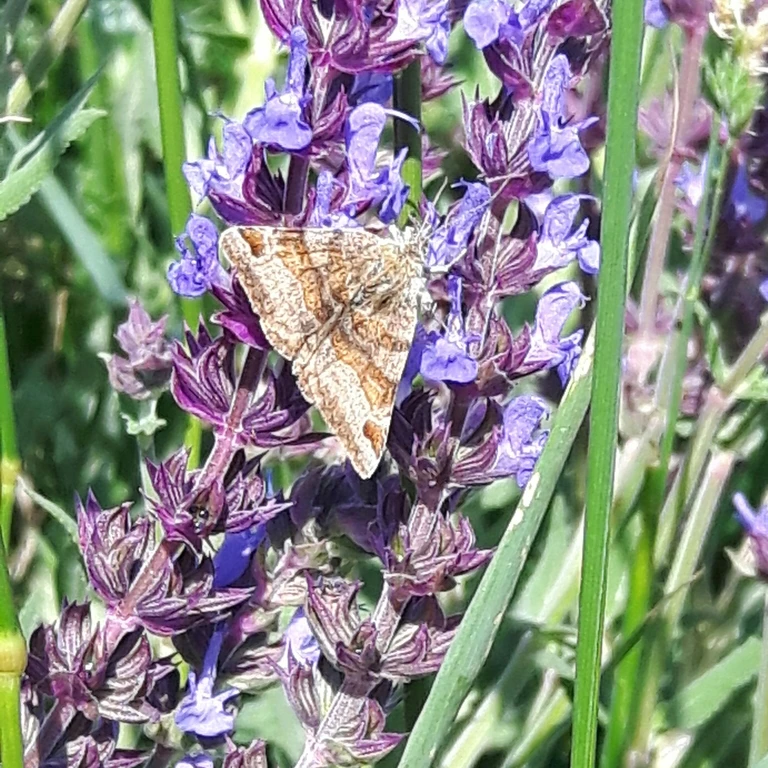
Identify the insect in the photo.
Euclidia glyphica
